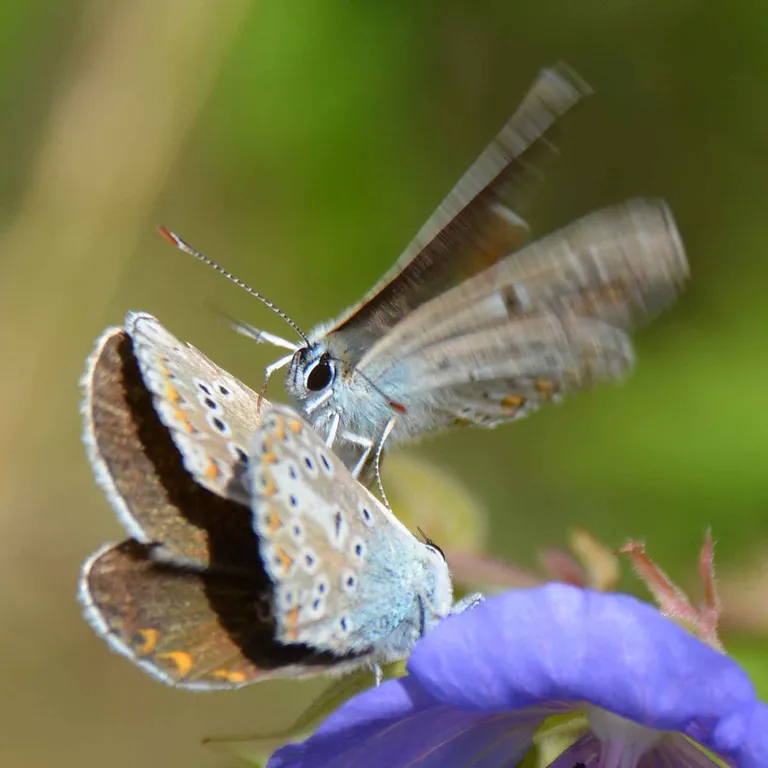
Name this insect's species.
Eumedonia eumedon
